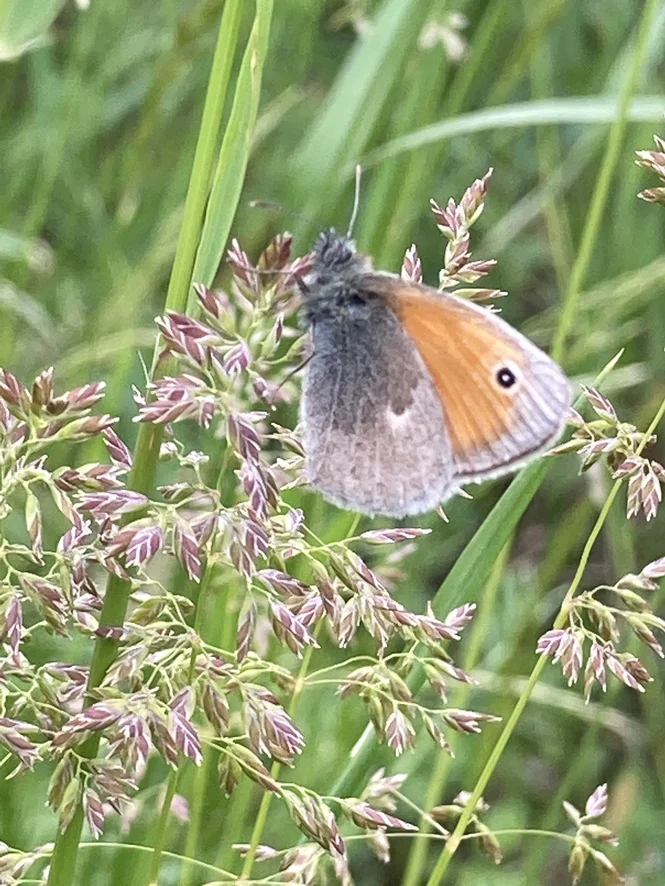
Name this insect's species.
Coenonympha pamphilus
